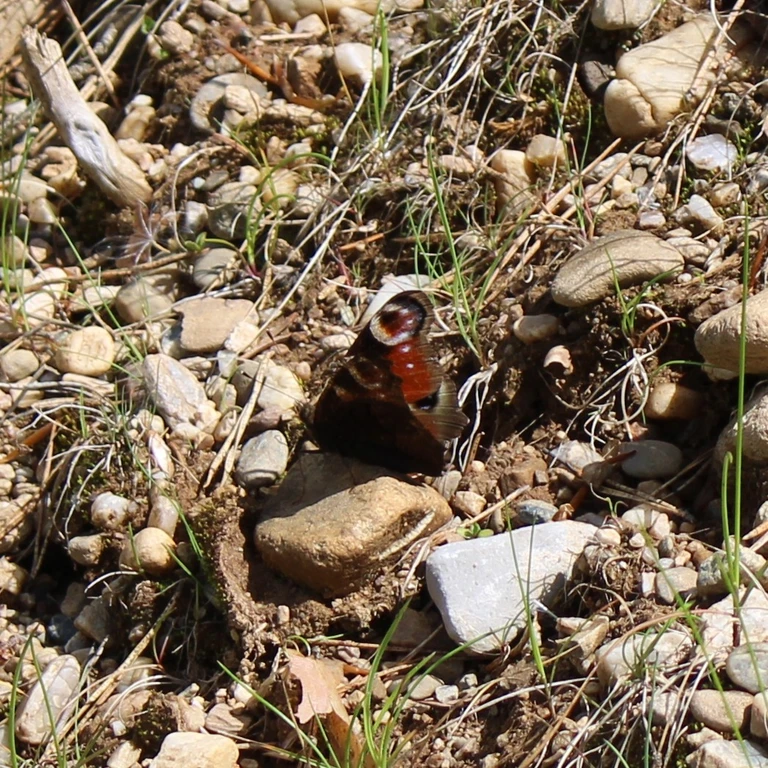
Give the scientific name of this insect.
Aglais io
